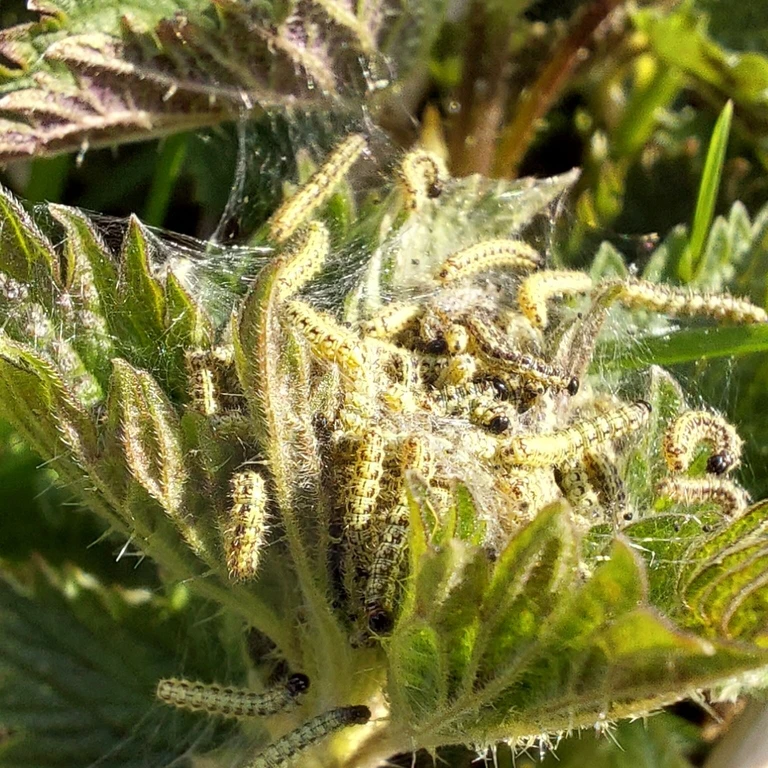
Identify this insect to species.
Aglais urticae
